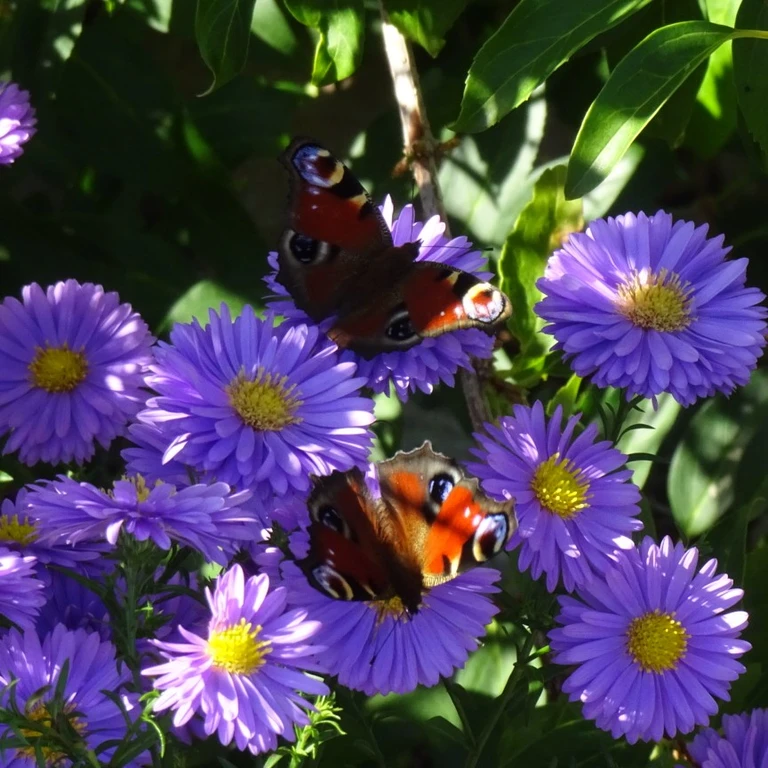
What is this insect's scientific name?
Aglais io
